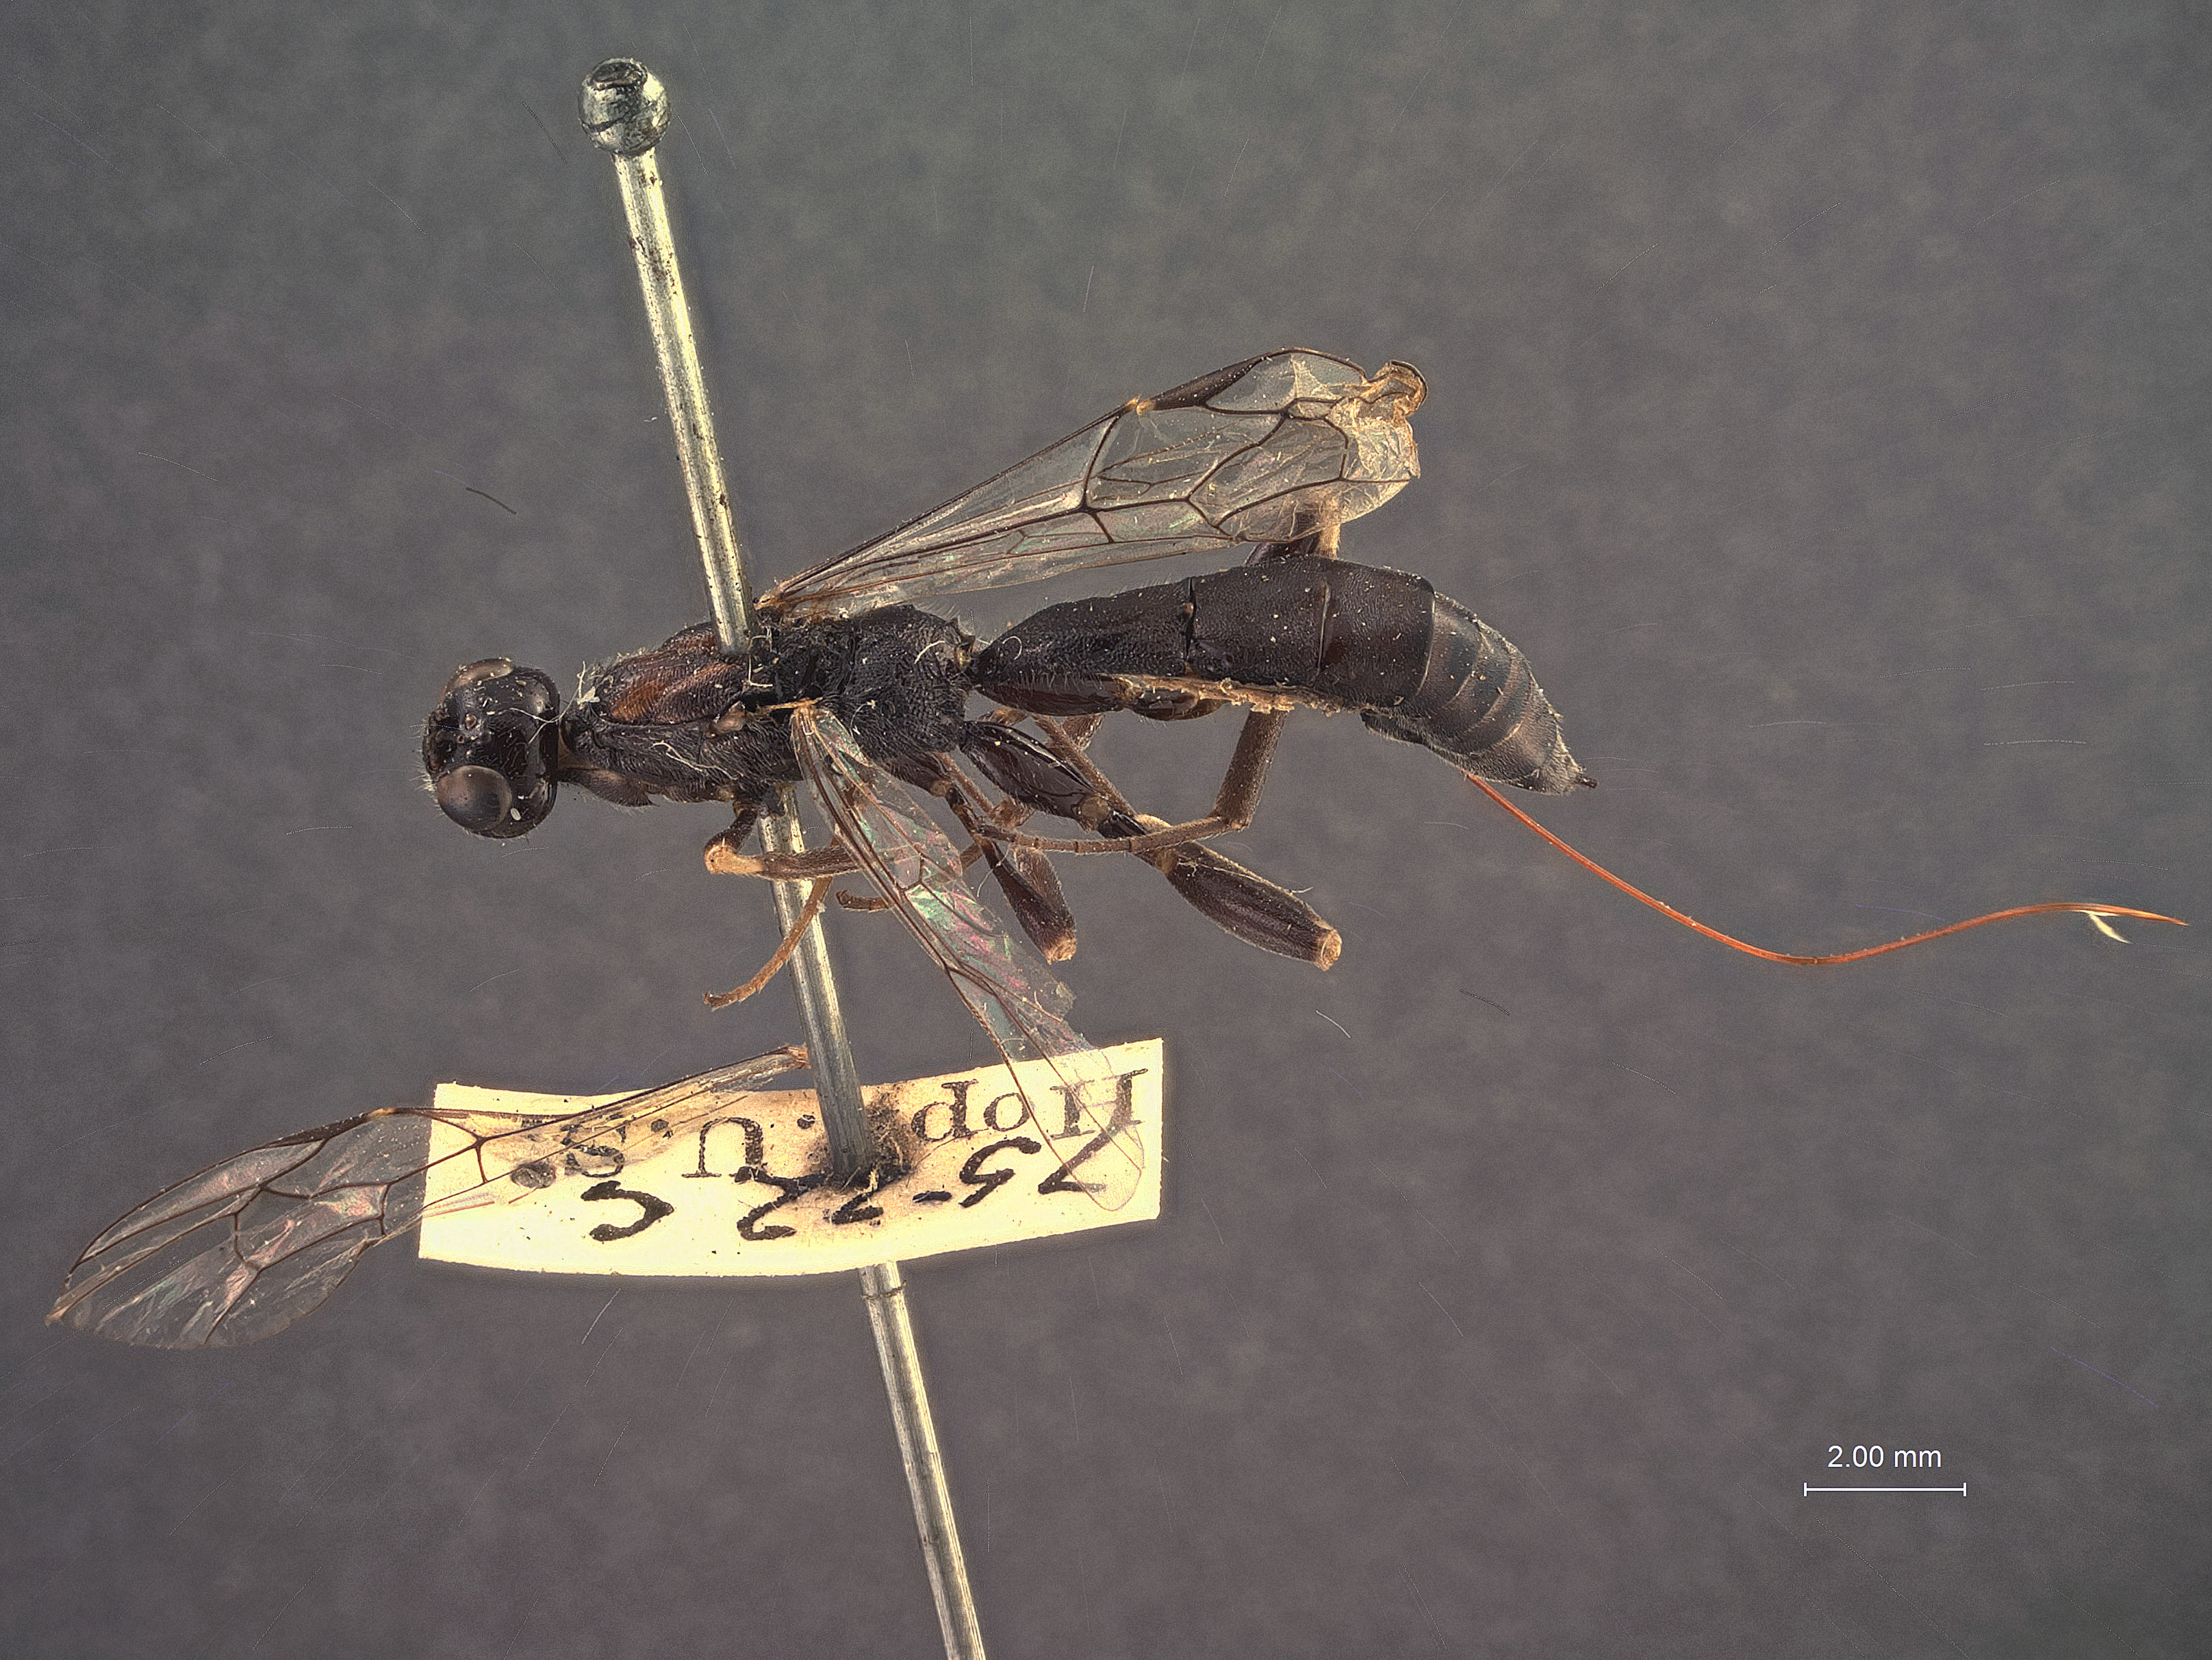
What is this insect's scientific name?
Xylonomus lepturae
